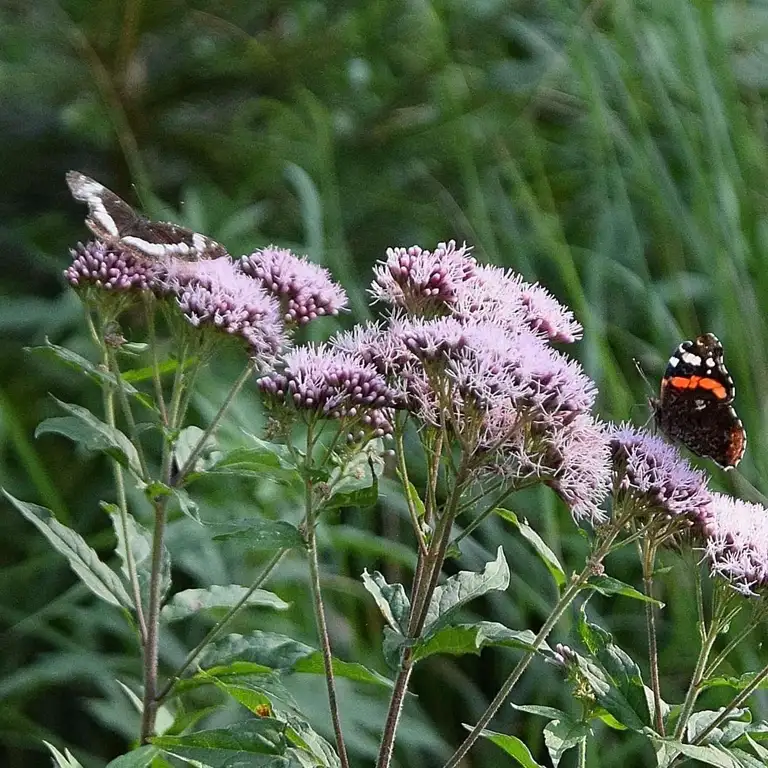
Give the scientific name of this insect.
Limenitis camilla (also Ladoga camilla)
